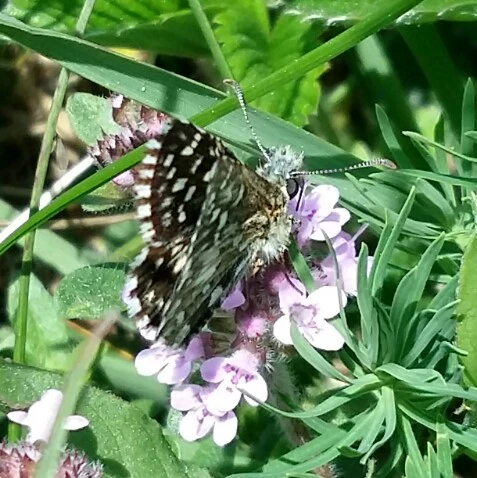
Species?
Pyrgus malvae
